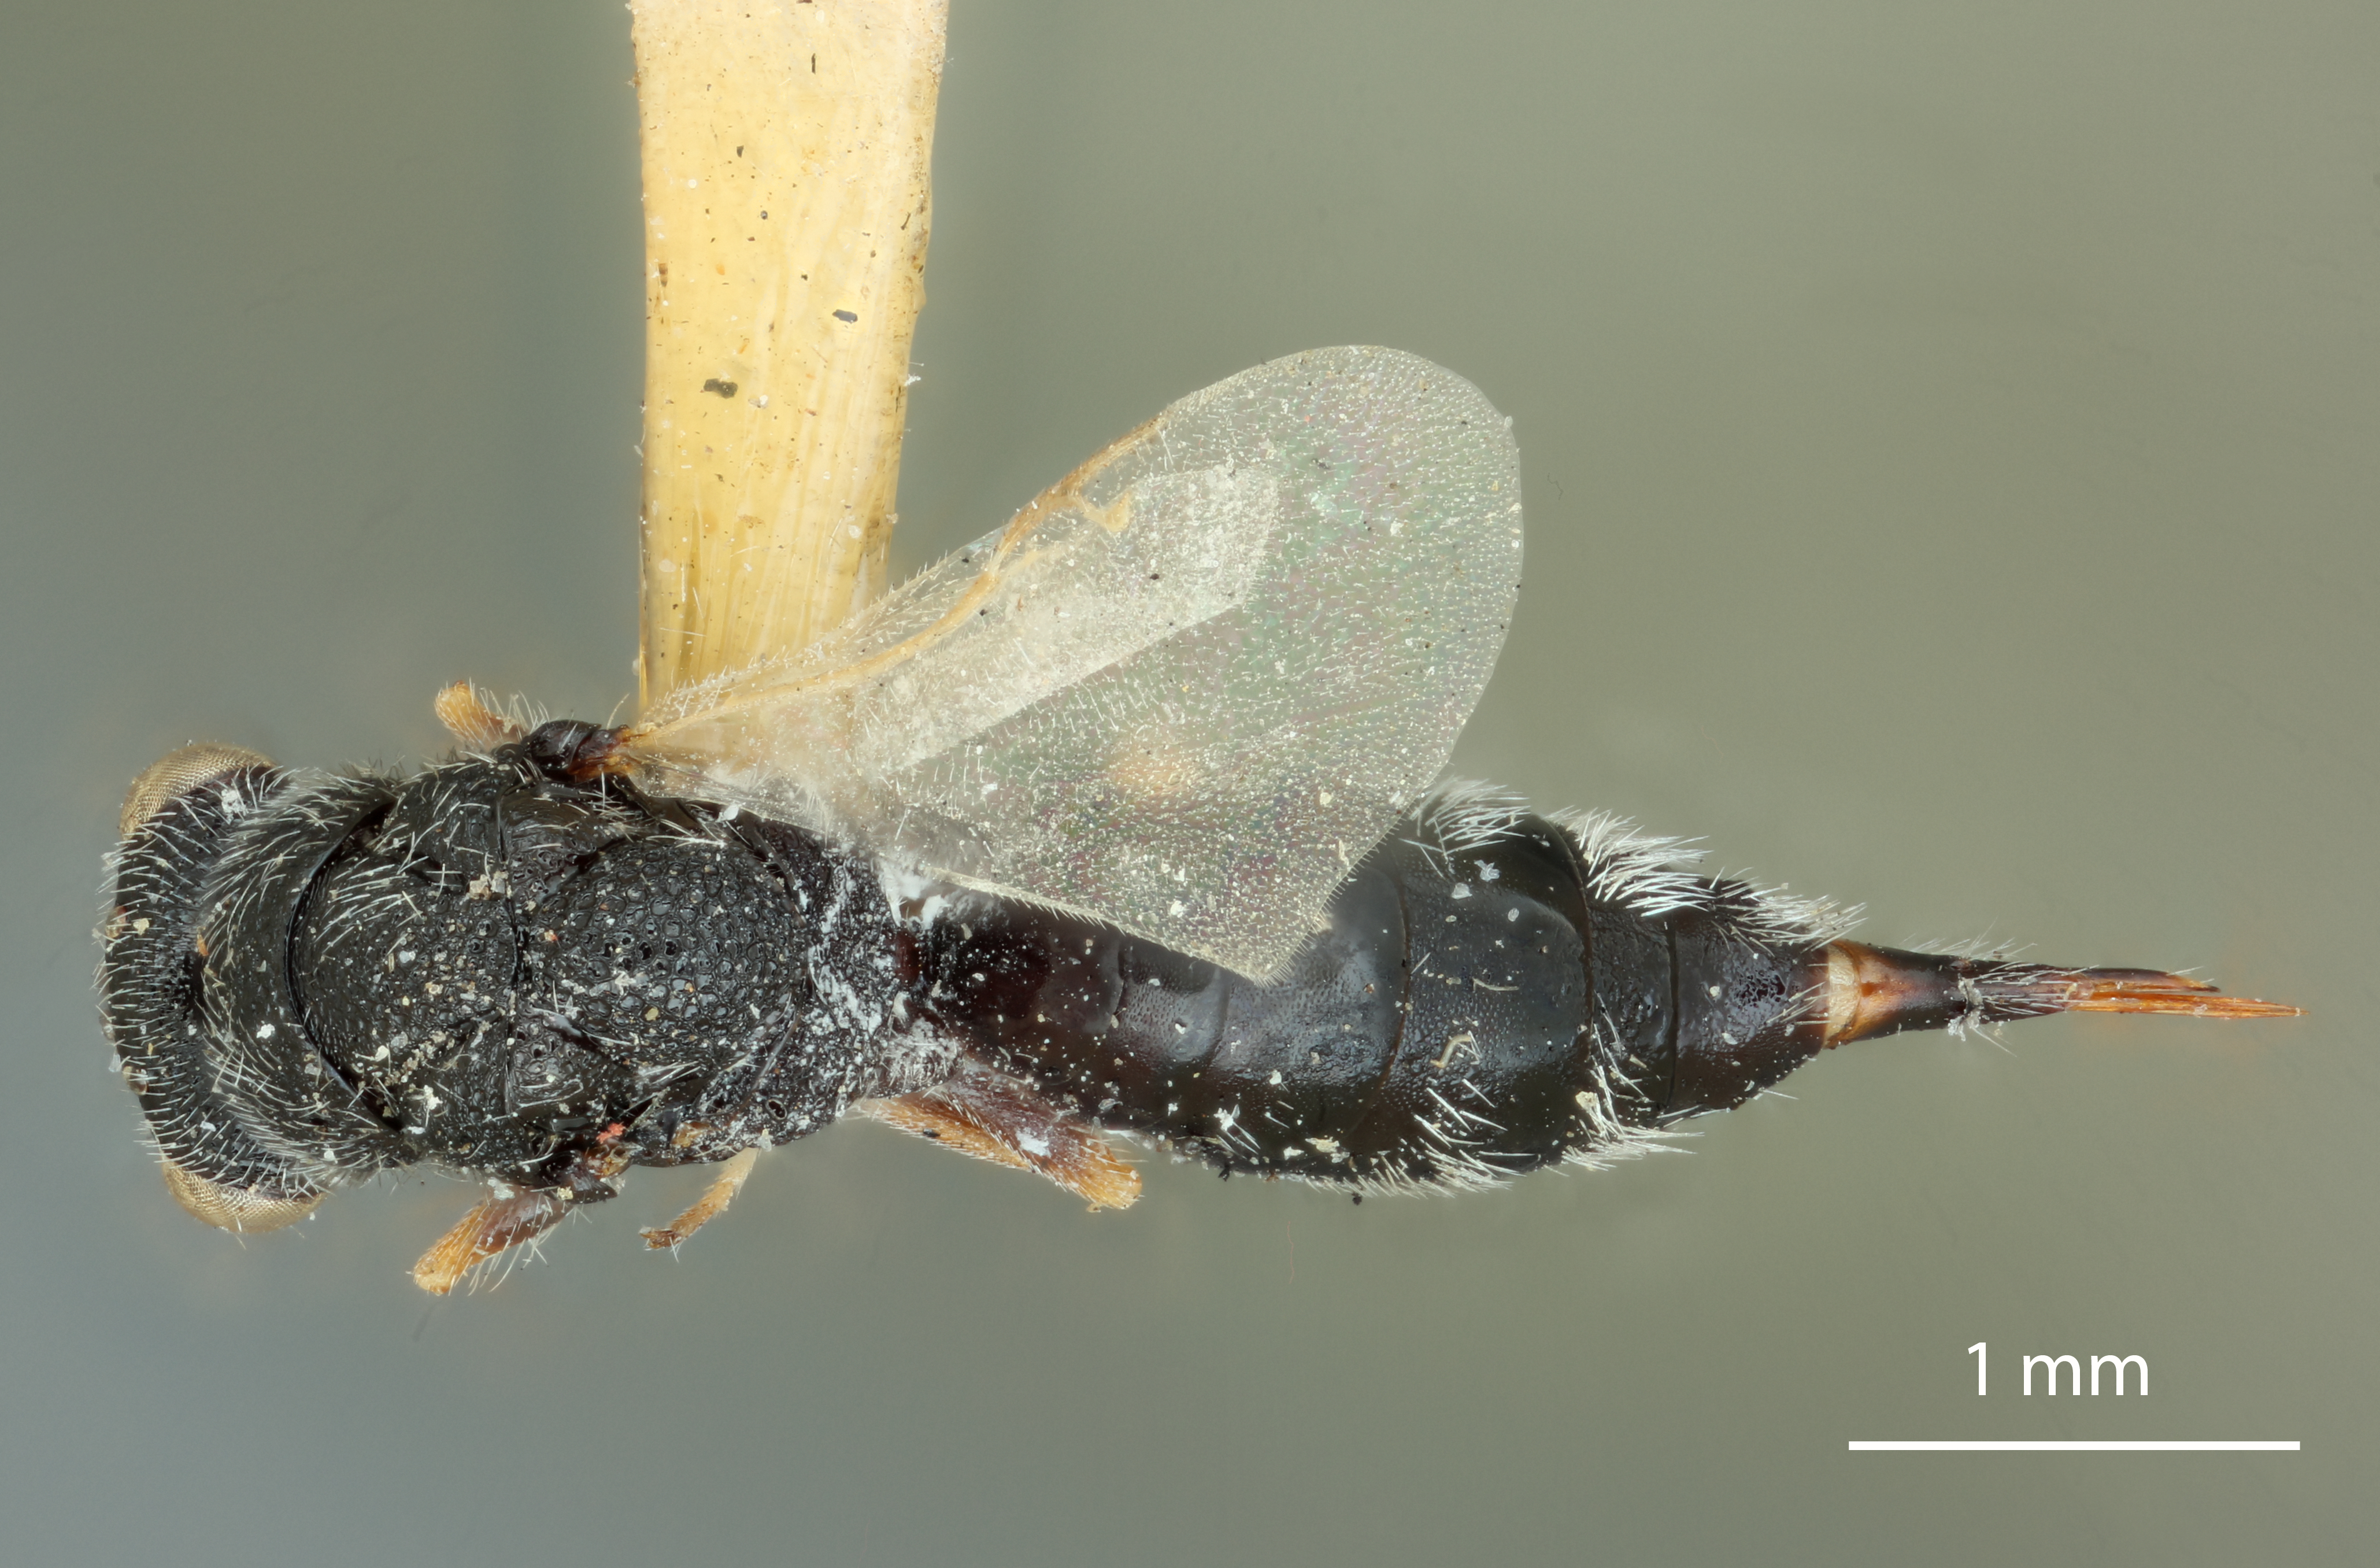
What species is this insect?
Eurytoma bigeloviae
